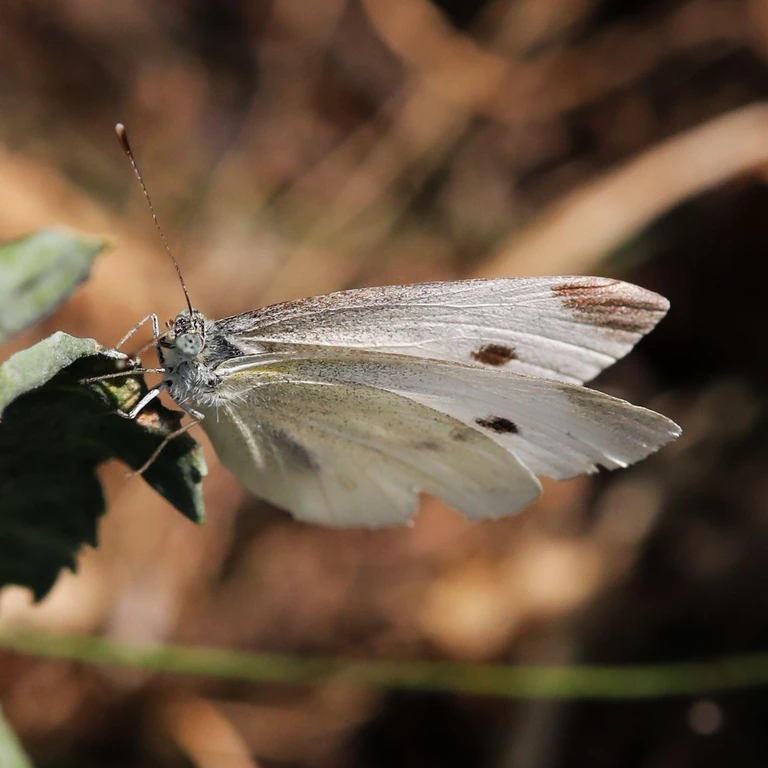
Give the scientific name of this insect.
Pieris rapae
